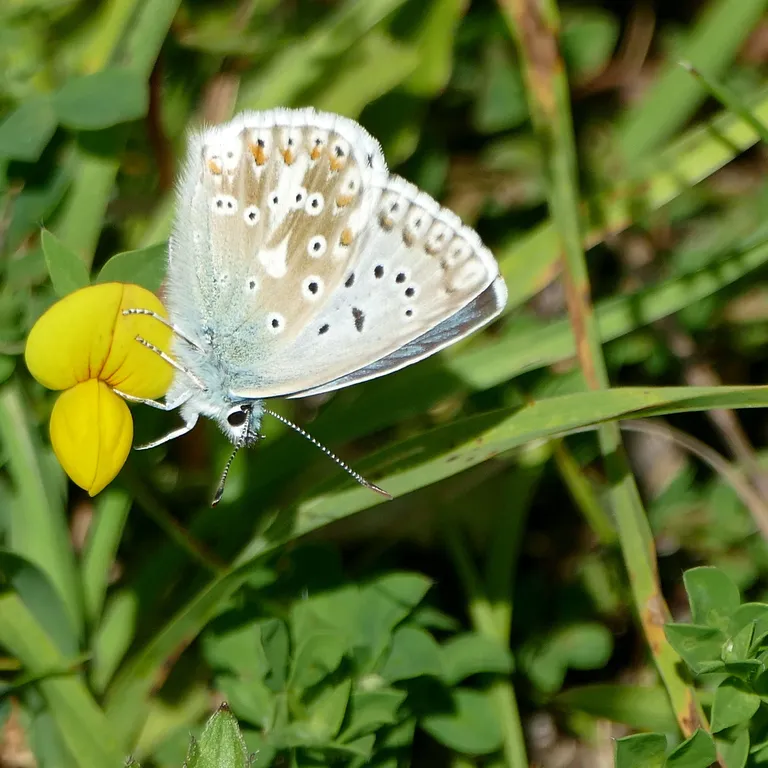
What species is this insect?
Lysandra coridon
